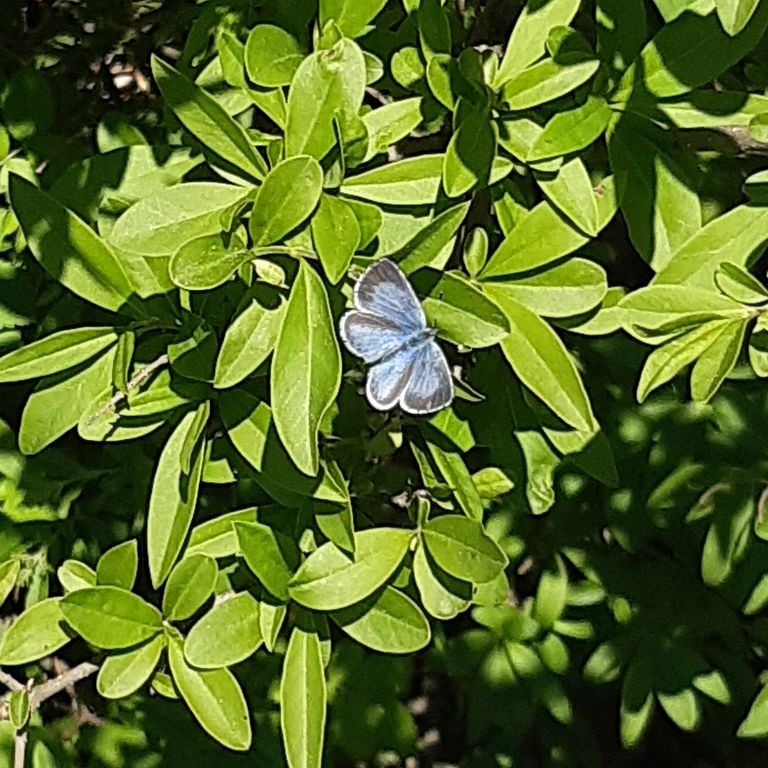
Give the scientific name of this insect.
Celastrina argiolus
